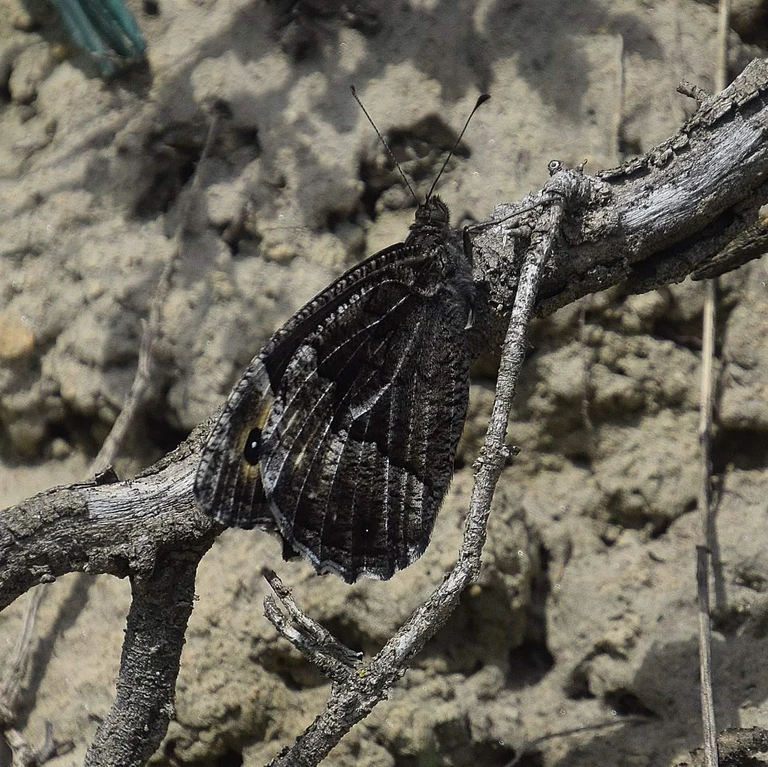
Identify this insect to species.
Hipparchia fagi
